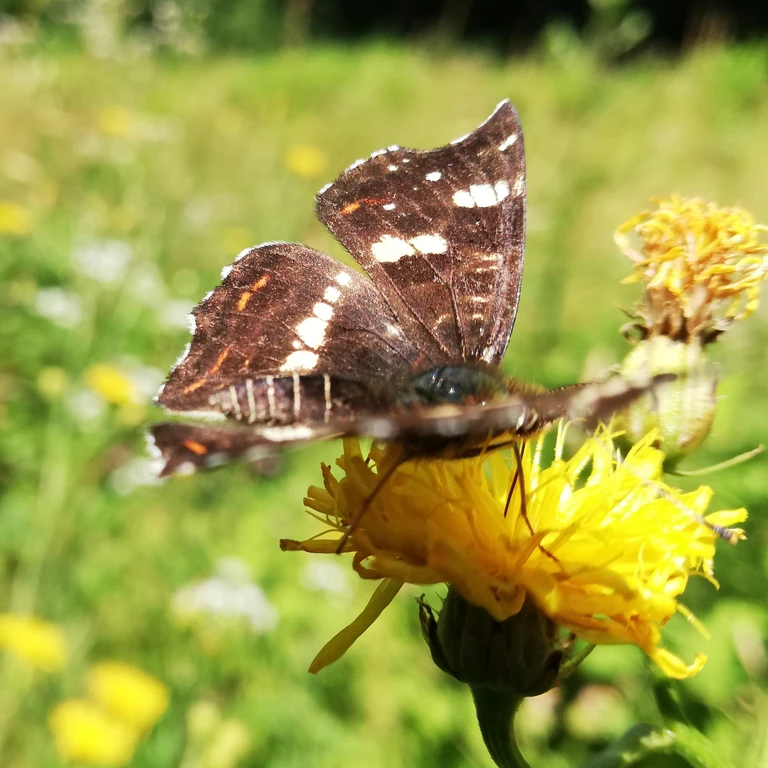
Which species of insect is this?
Araschnia levana
